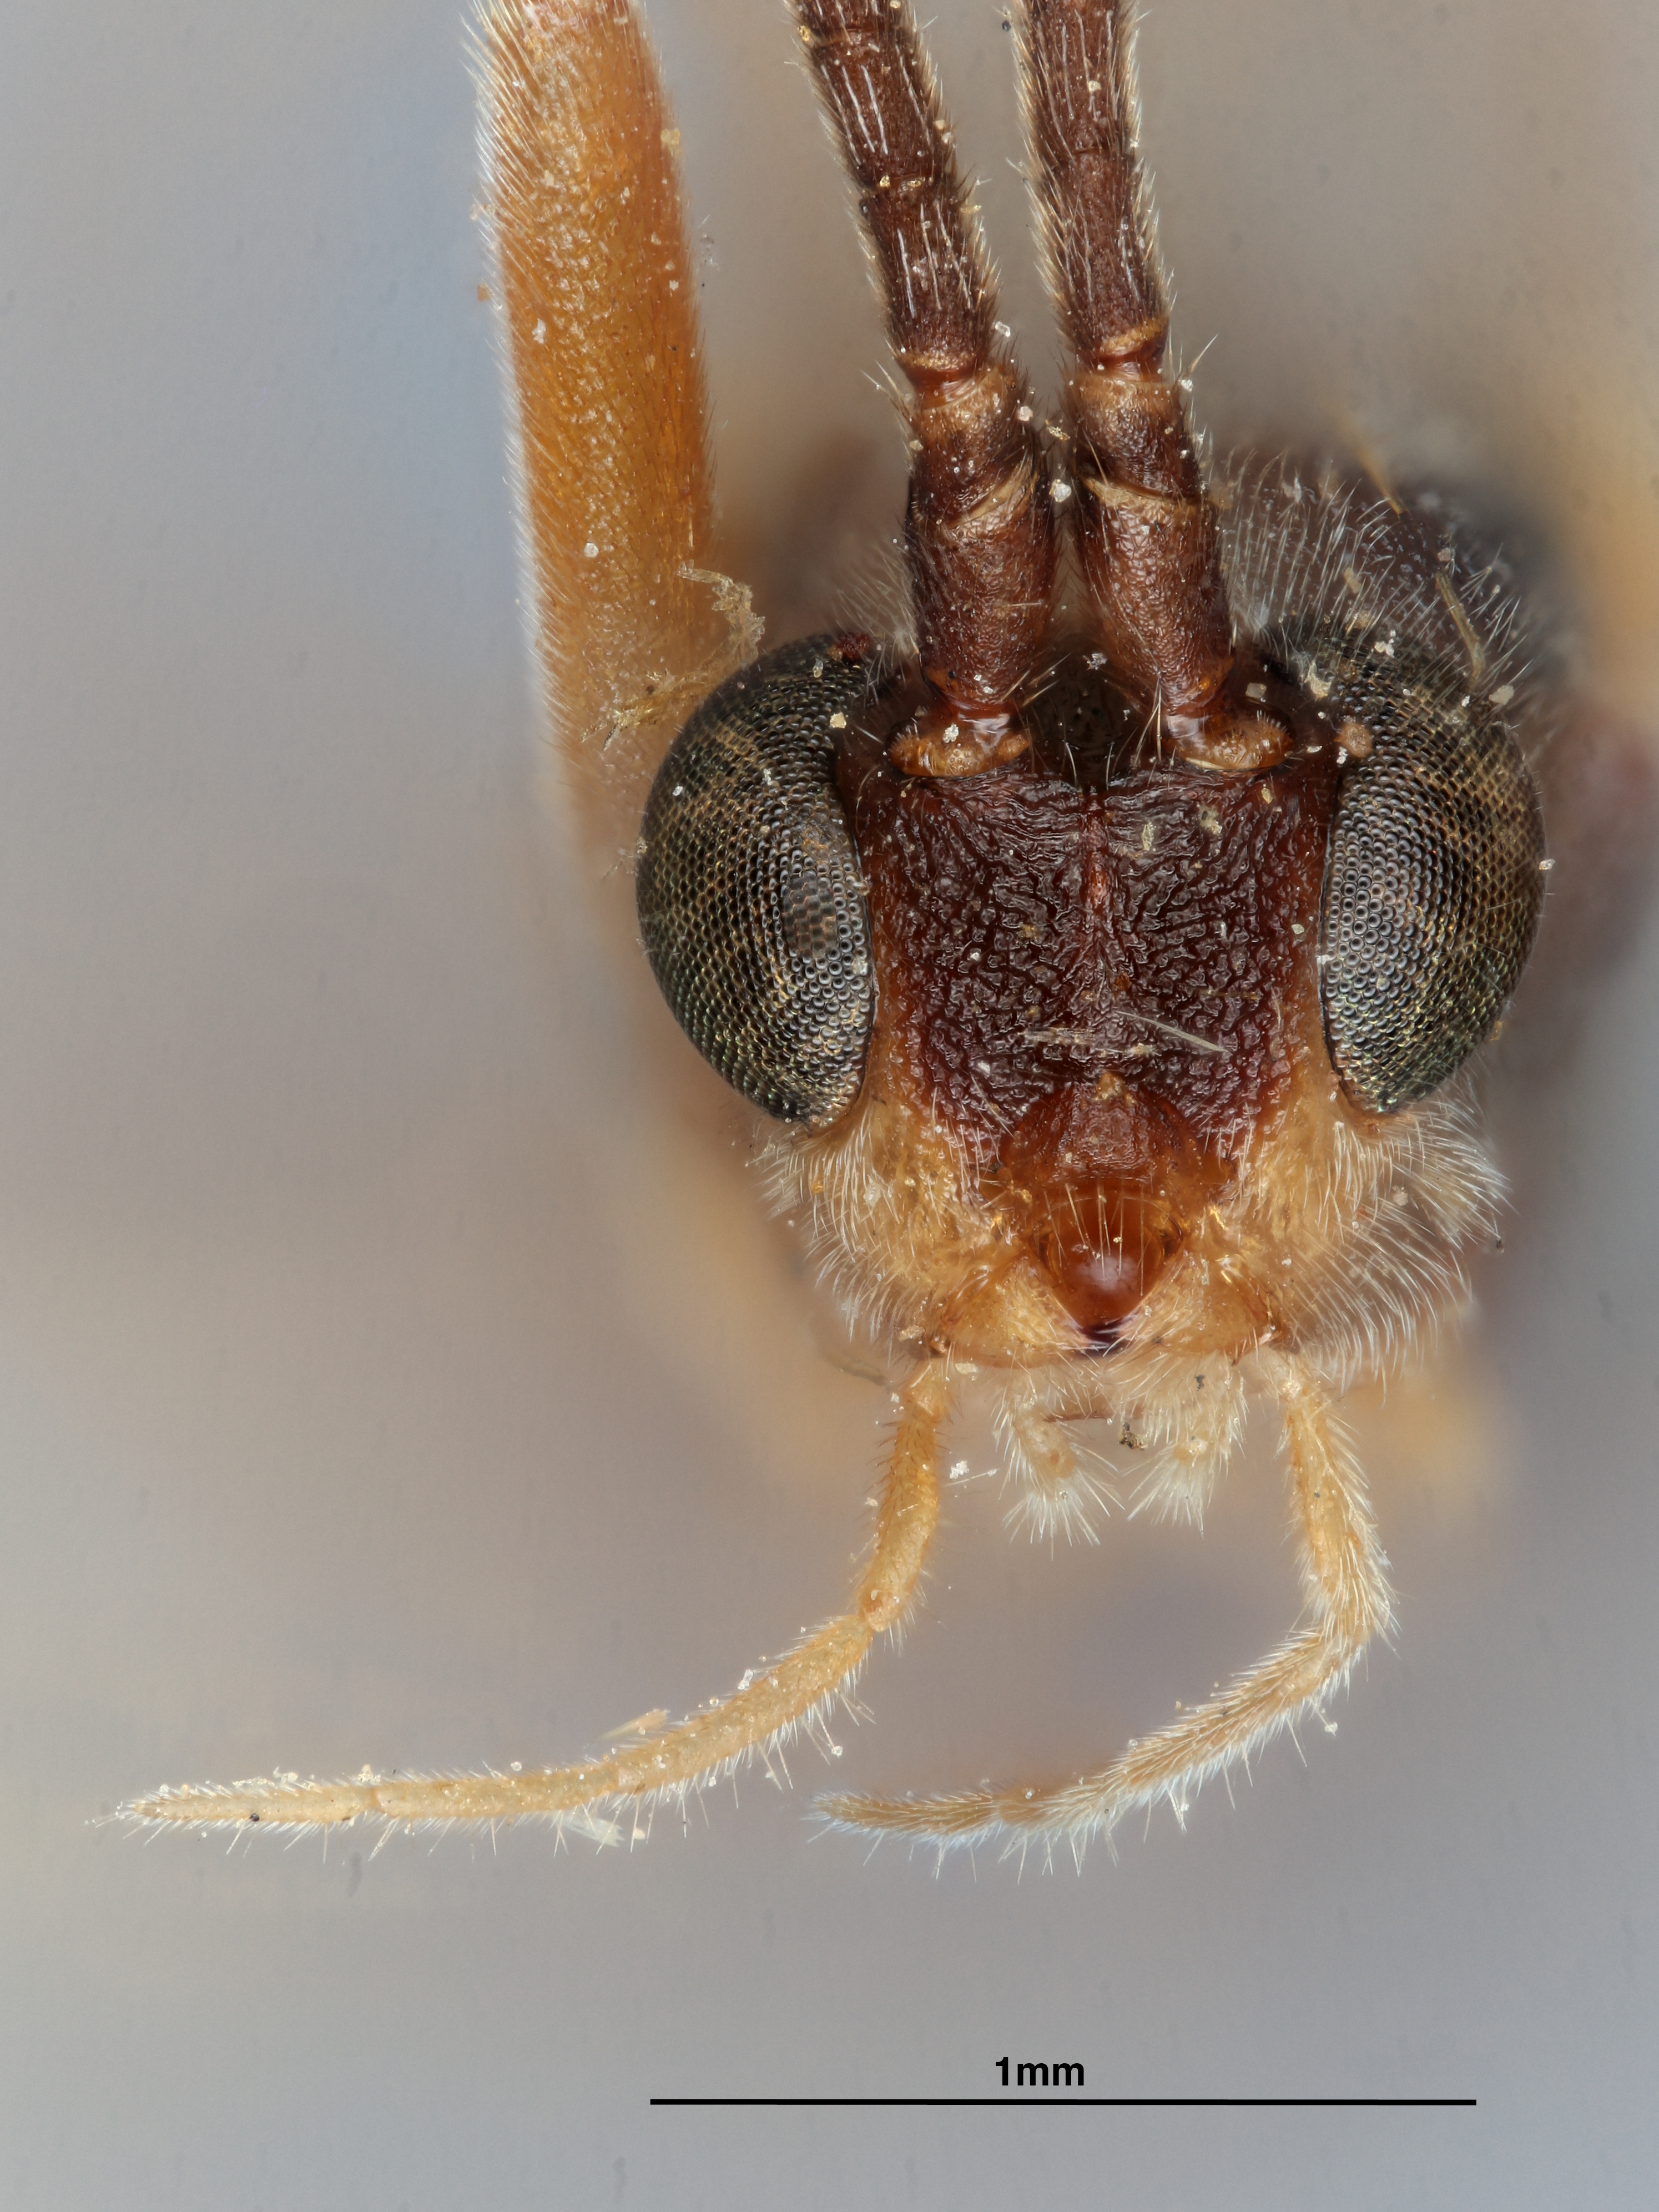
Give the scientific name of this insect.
Rhogas luzonensis
